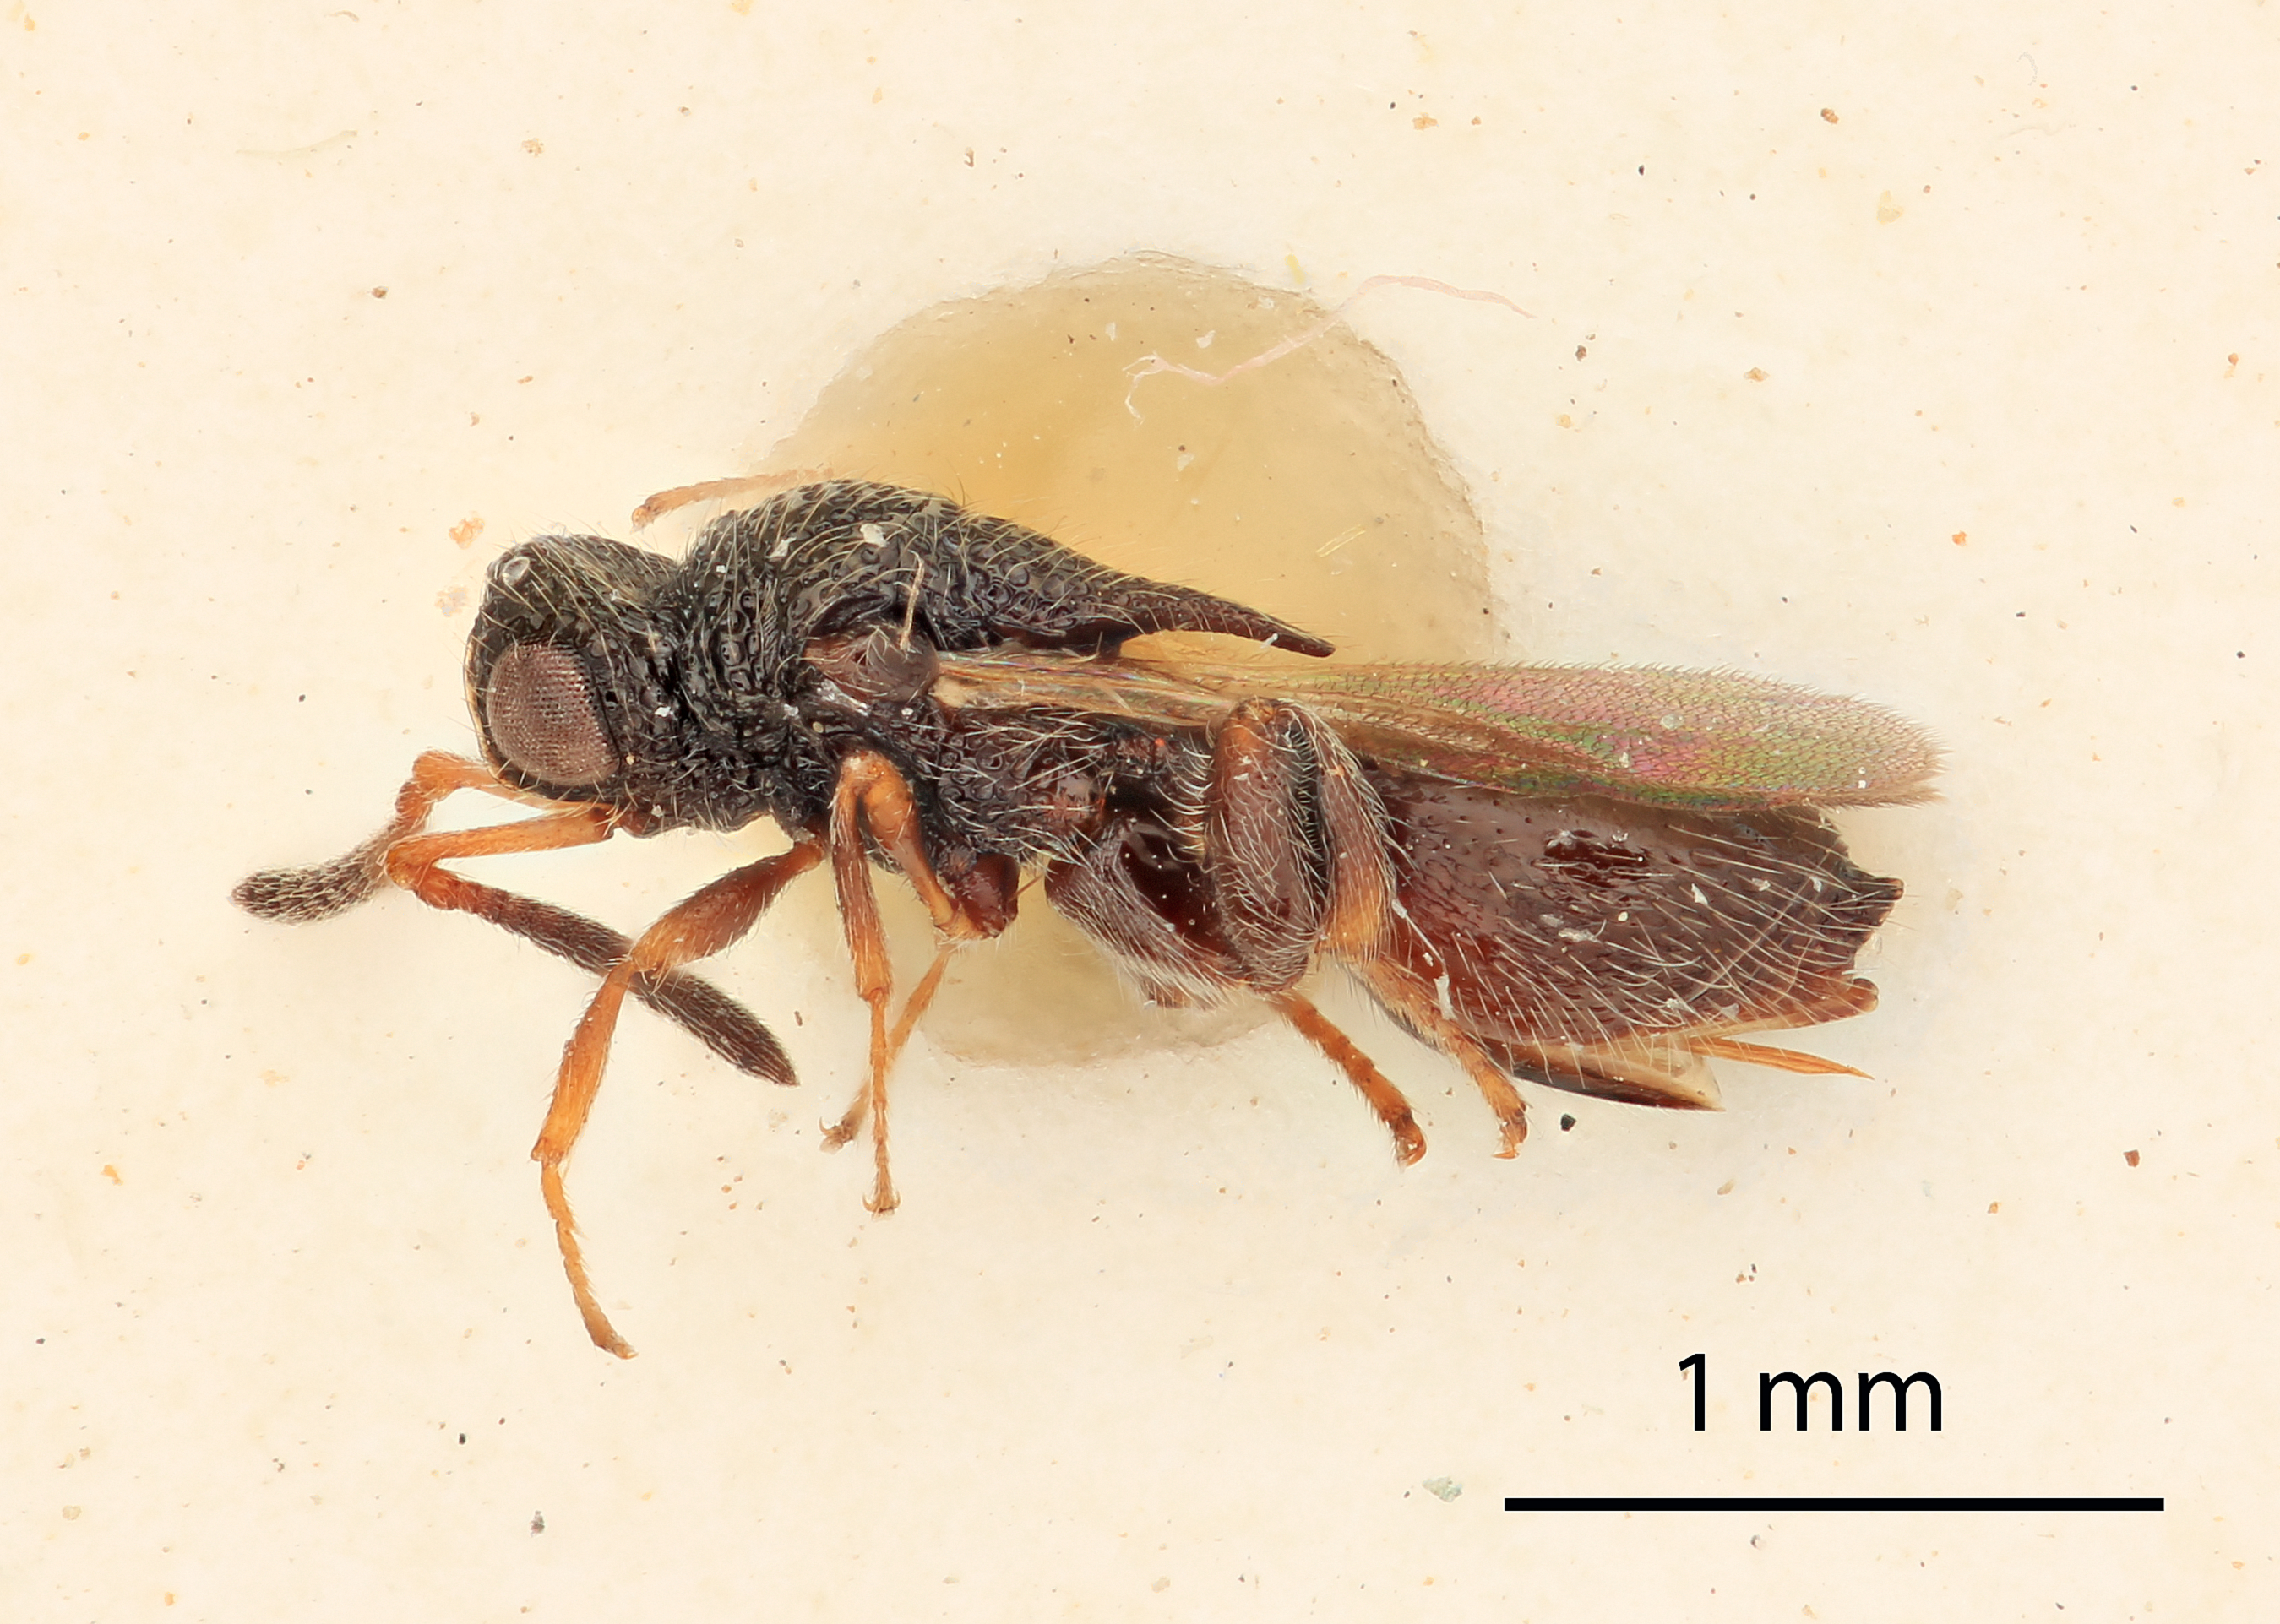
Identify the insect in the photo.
Zavoya parvula
